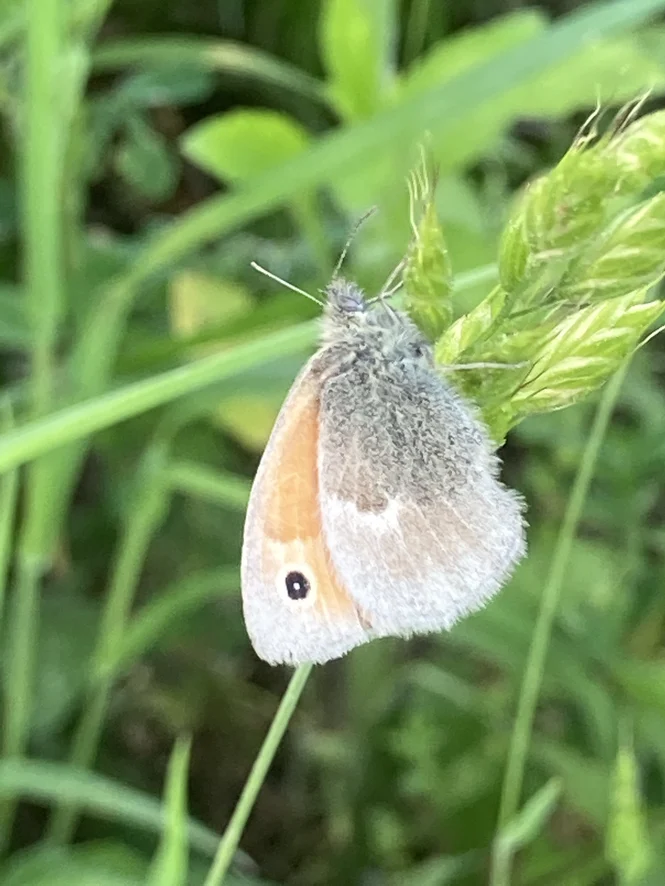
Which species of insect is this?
Coenonympha pamphilus
